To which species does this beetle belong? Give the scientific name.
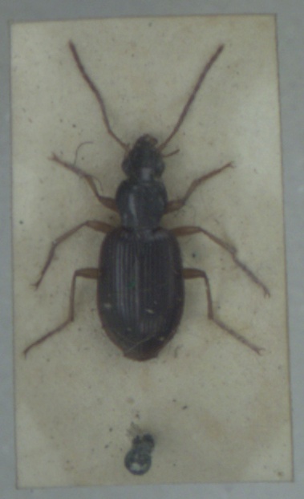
Paranchus albipes
